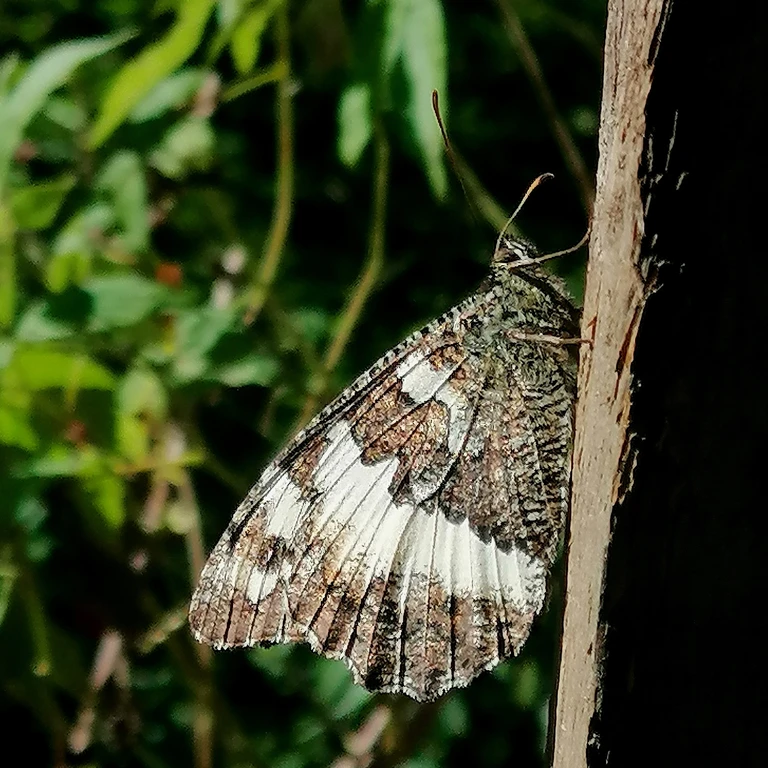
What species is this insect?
Brintesia circe
